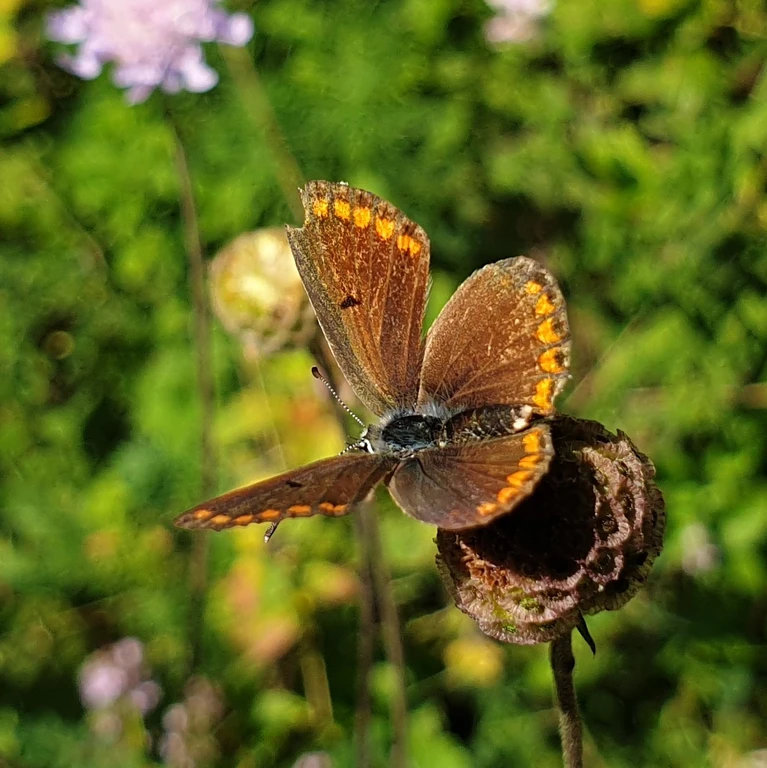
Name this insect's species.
Aricia agestis/artaxerxes
